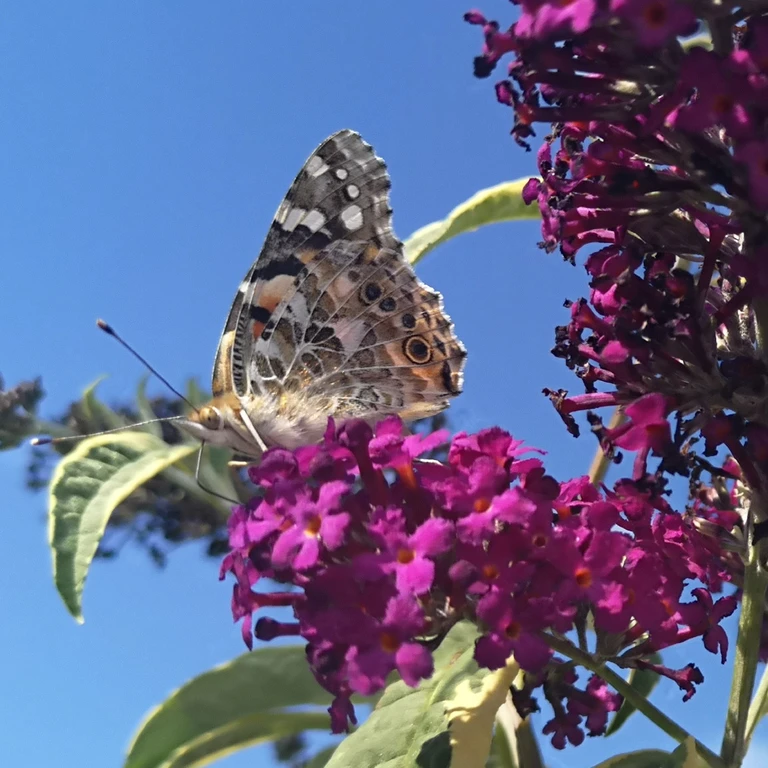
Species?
Vanessa cardui
